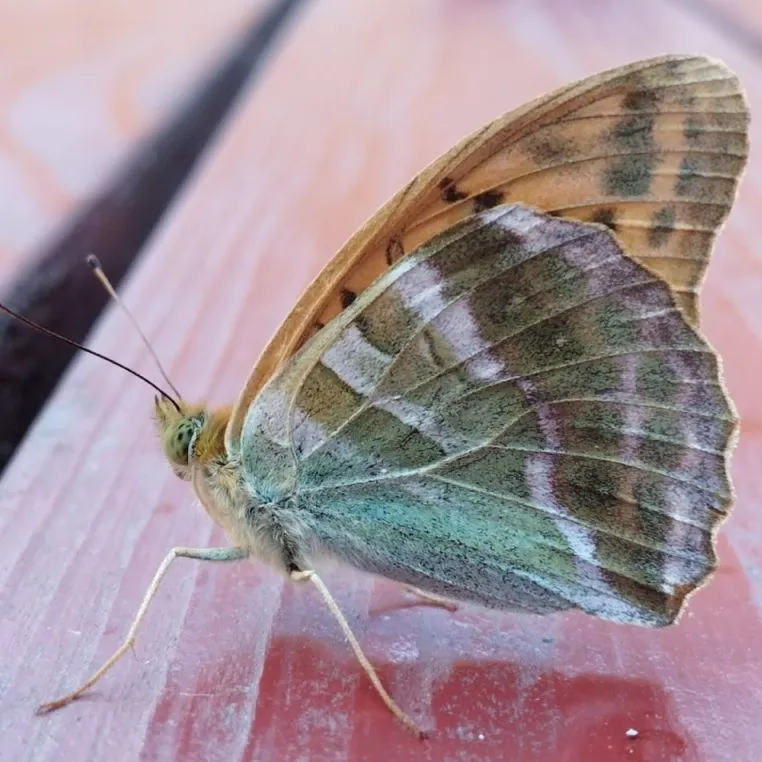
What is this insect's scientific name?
Argynnis paphia
